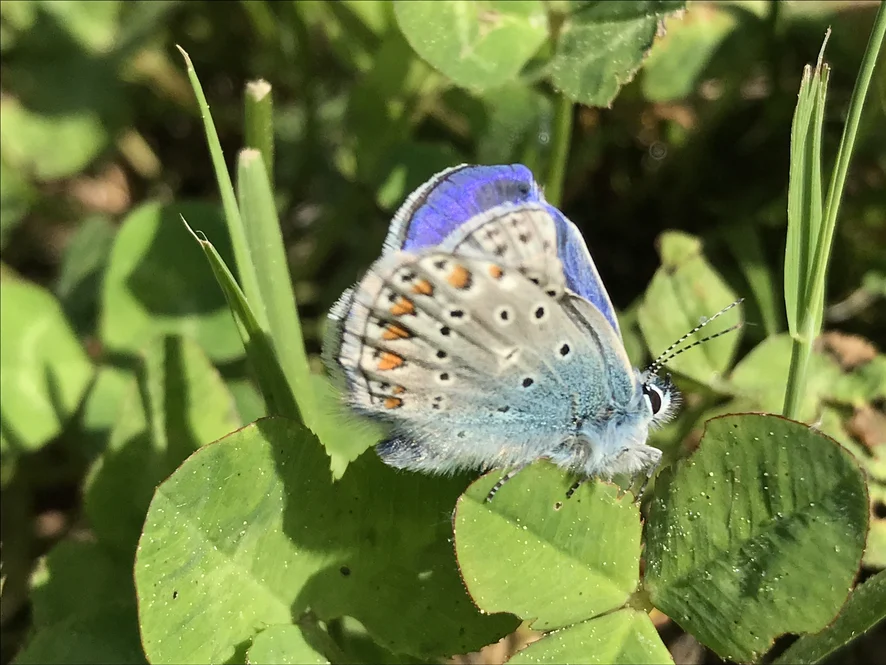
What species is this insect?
Polyommatus icarus
